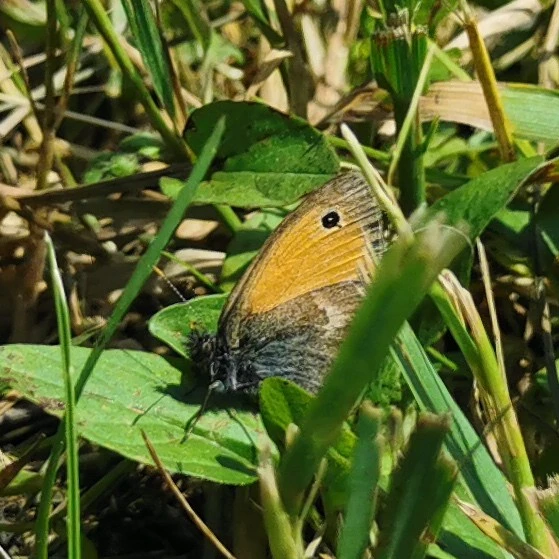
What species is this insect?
Coenonympha pamphilus
